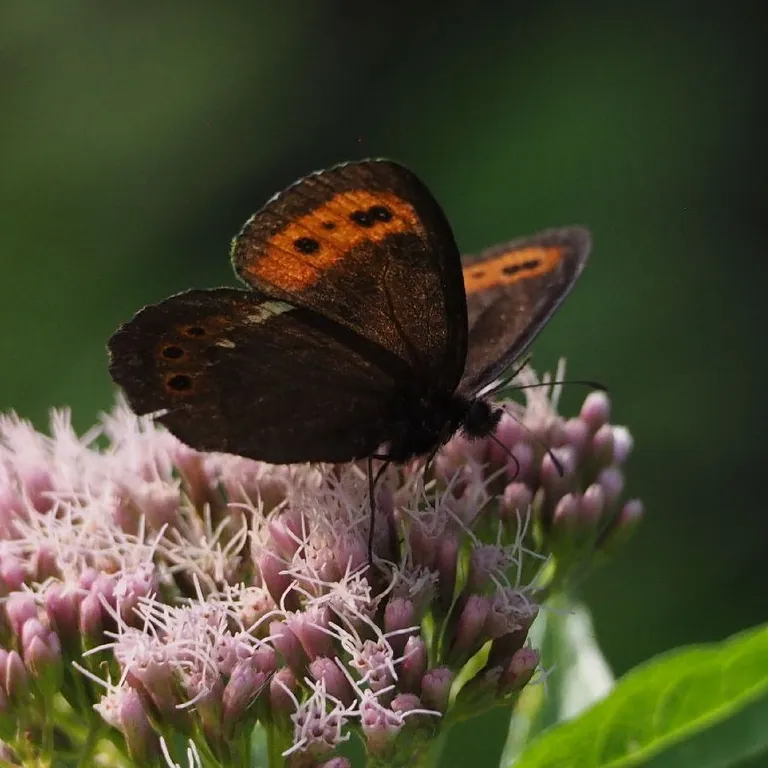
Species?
Erebia ligea
